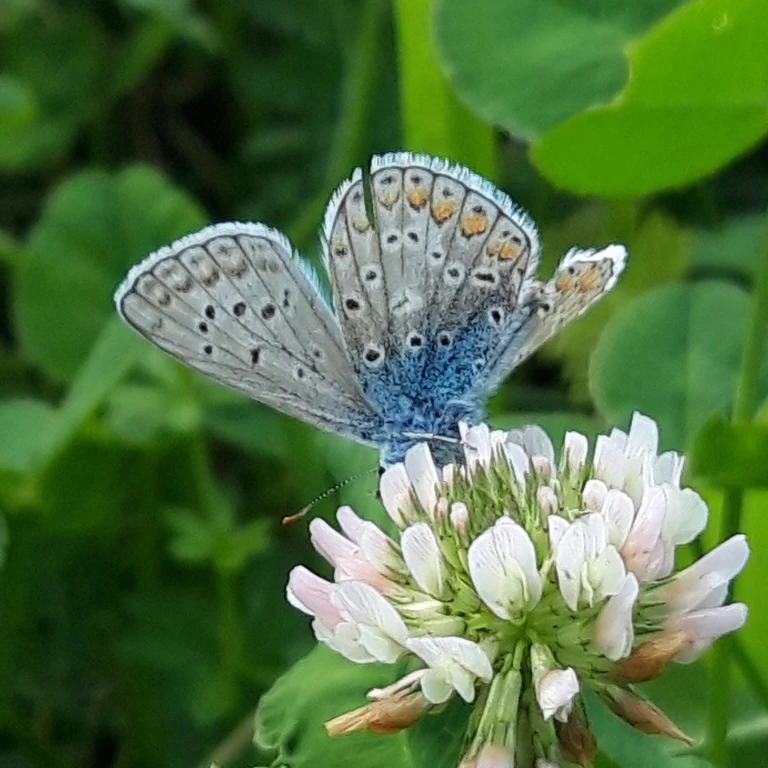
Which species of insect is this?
Polyommatus icarus
